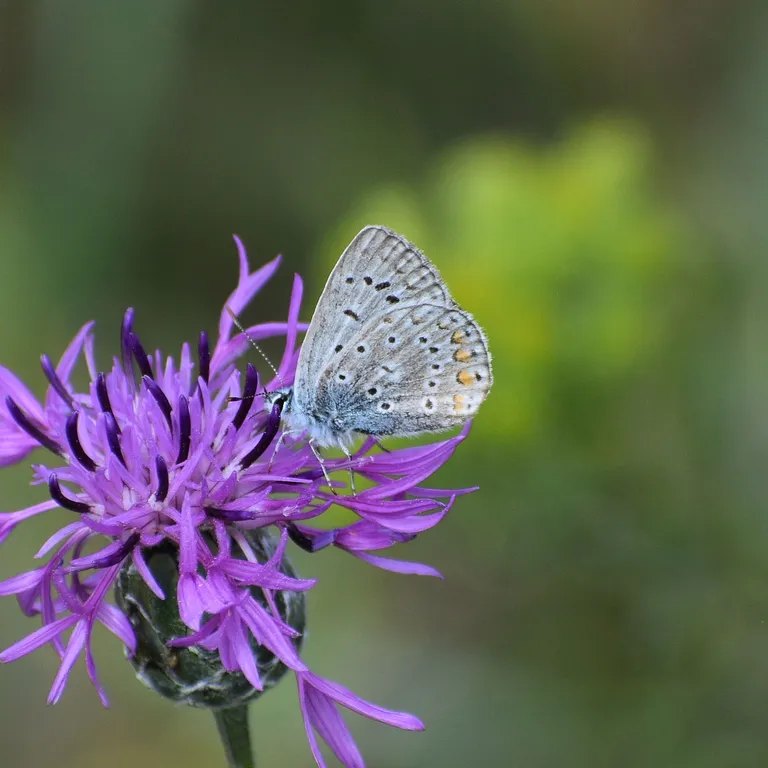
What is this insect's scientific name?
Polyommatus icarus
